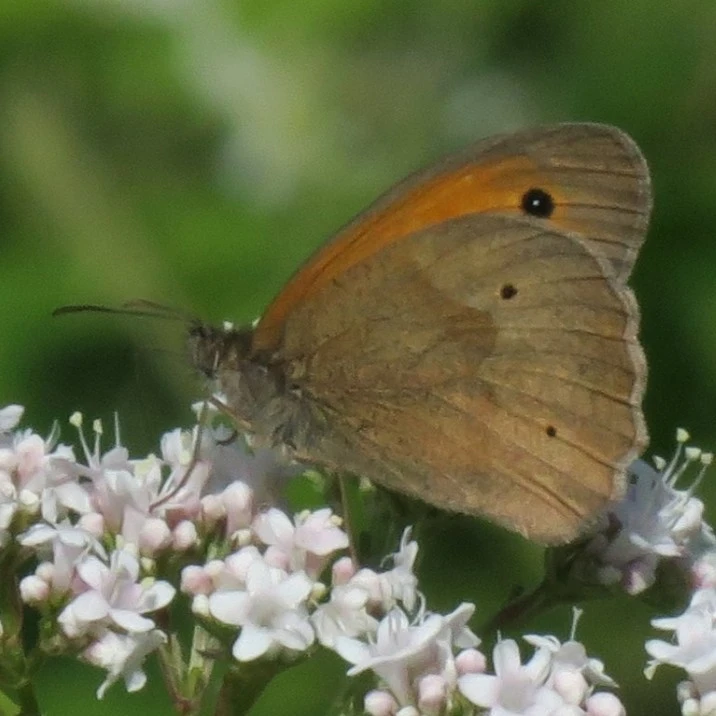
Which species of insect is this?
Maniola jurtina
